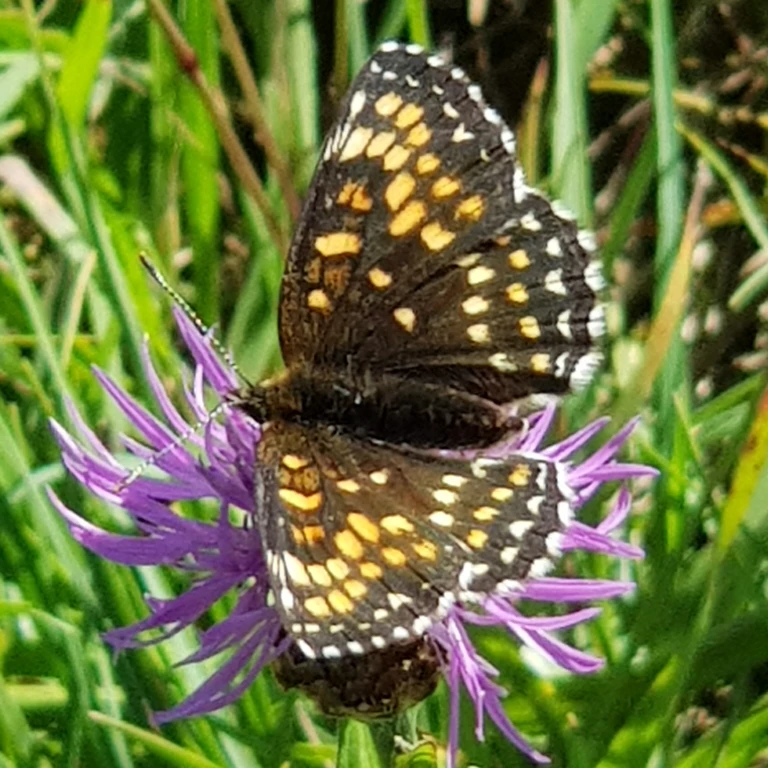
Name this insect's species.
Melitaea diamina
